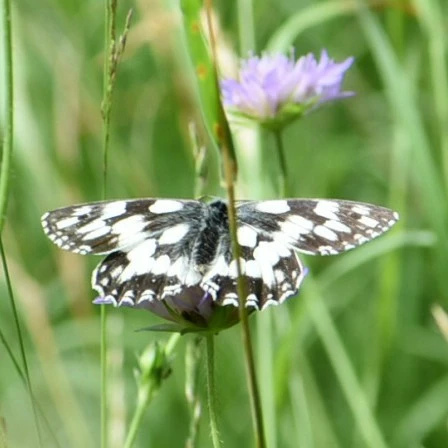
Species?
Melanargia galathea
